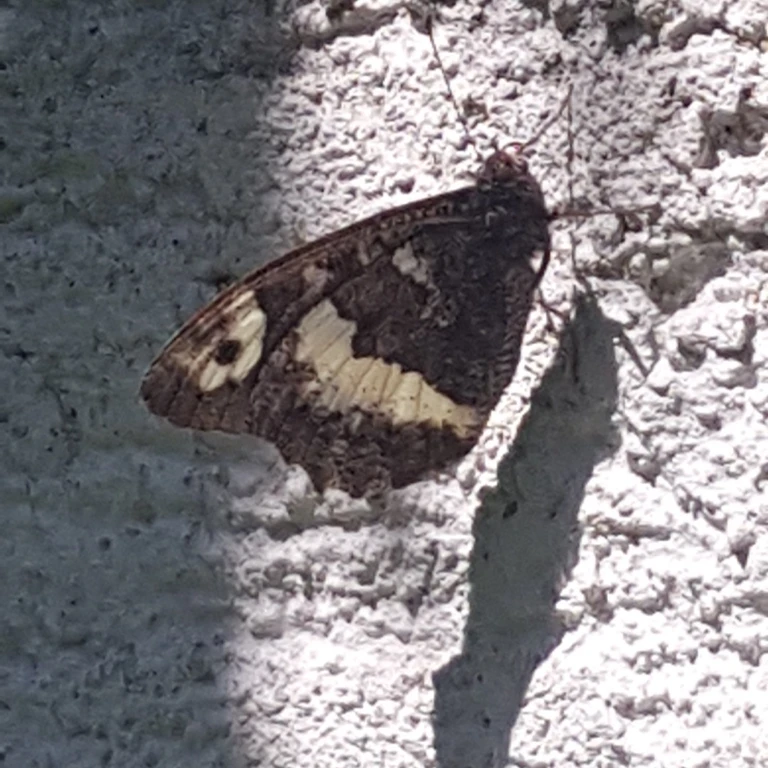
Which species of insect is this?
Brintesia circe
